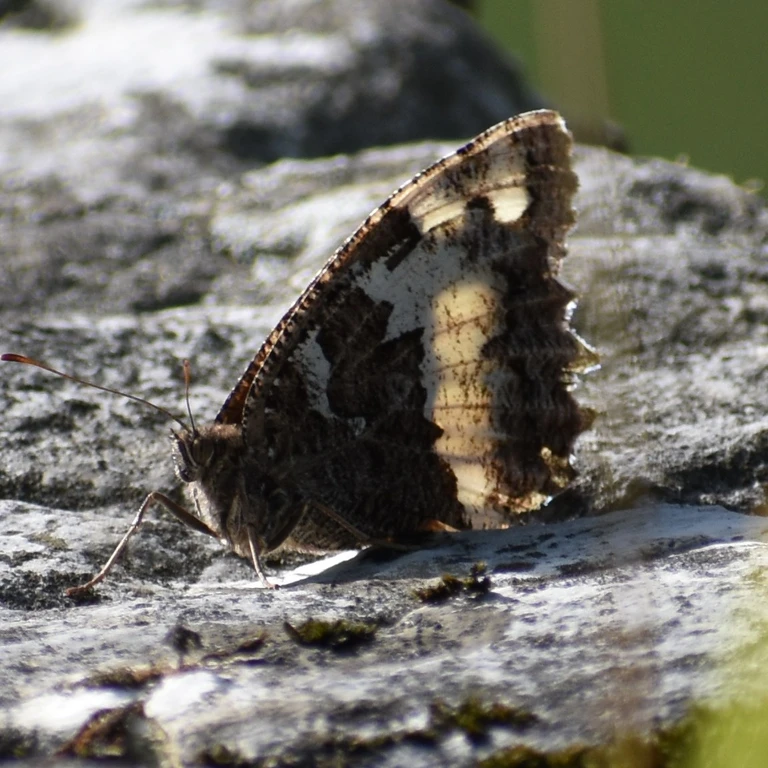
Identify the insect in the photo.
Brintesia circe
